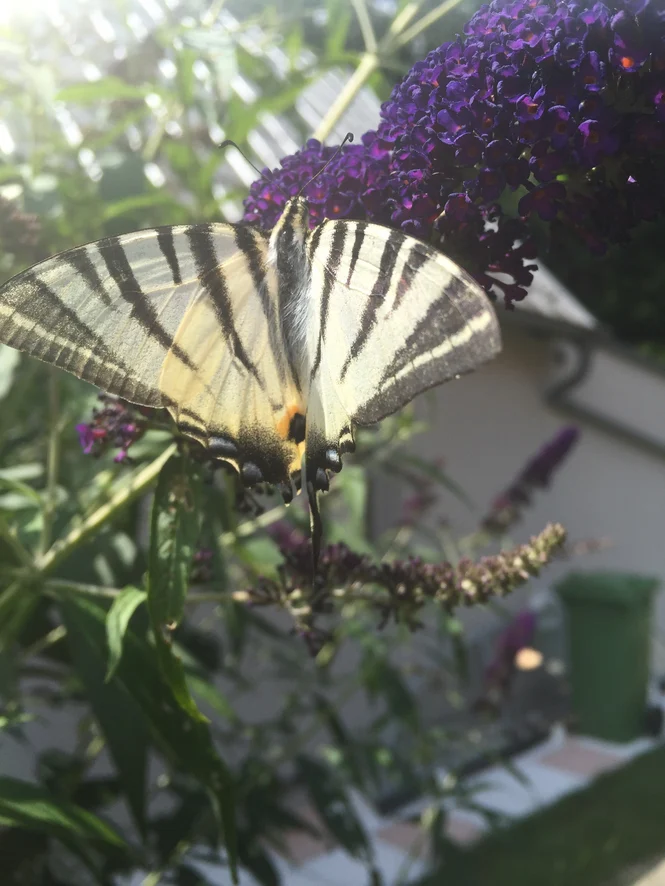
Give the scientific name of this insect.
Iphiclides podalirius
